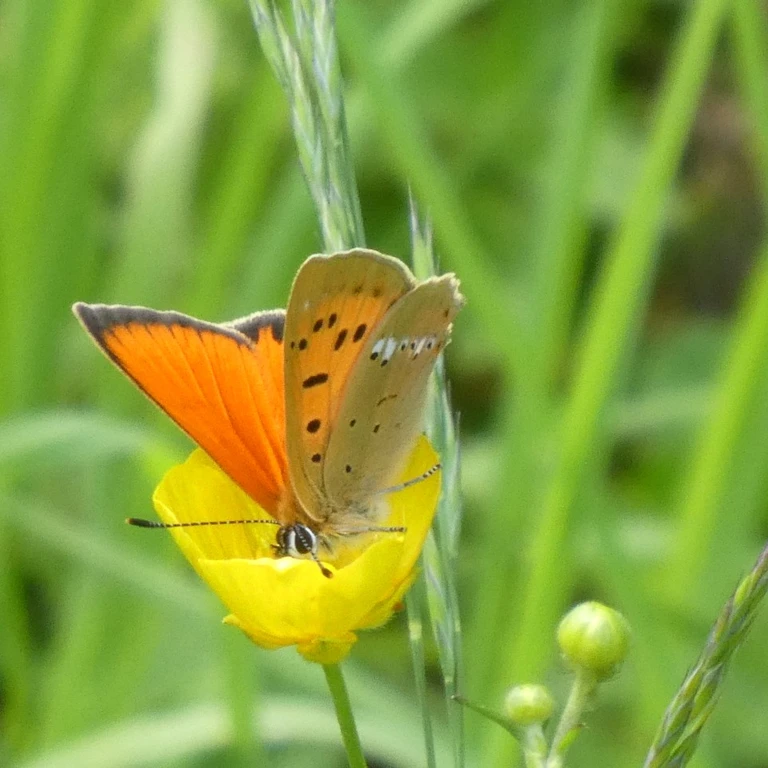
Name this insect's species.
Lycaena virgaureae
